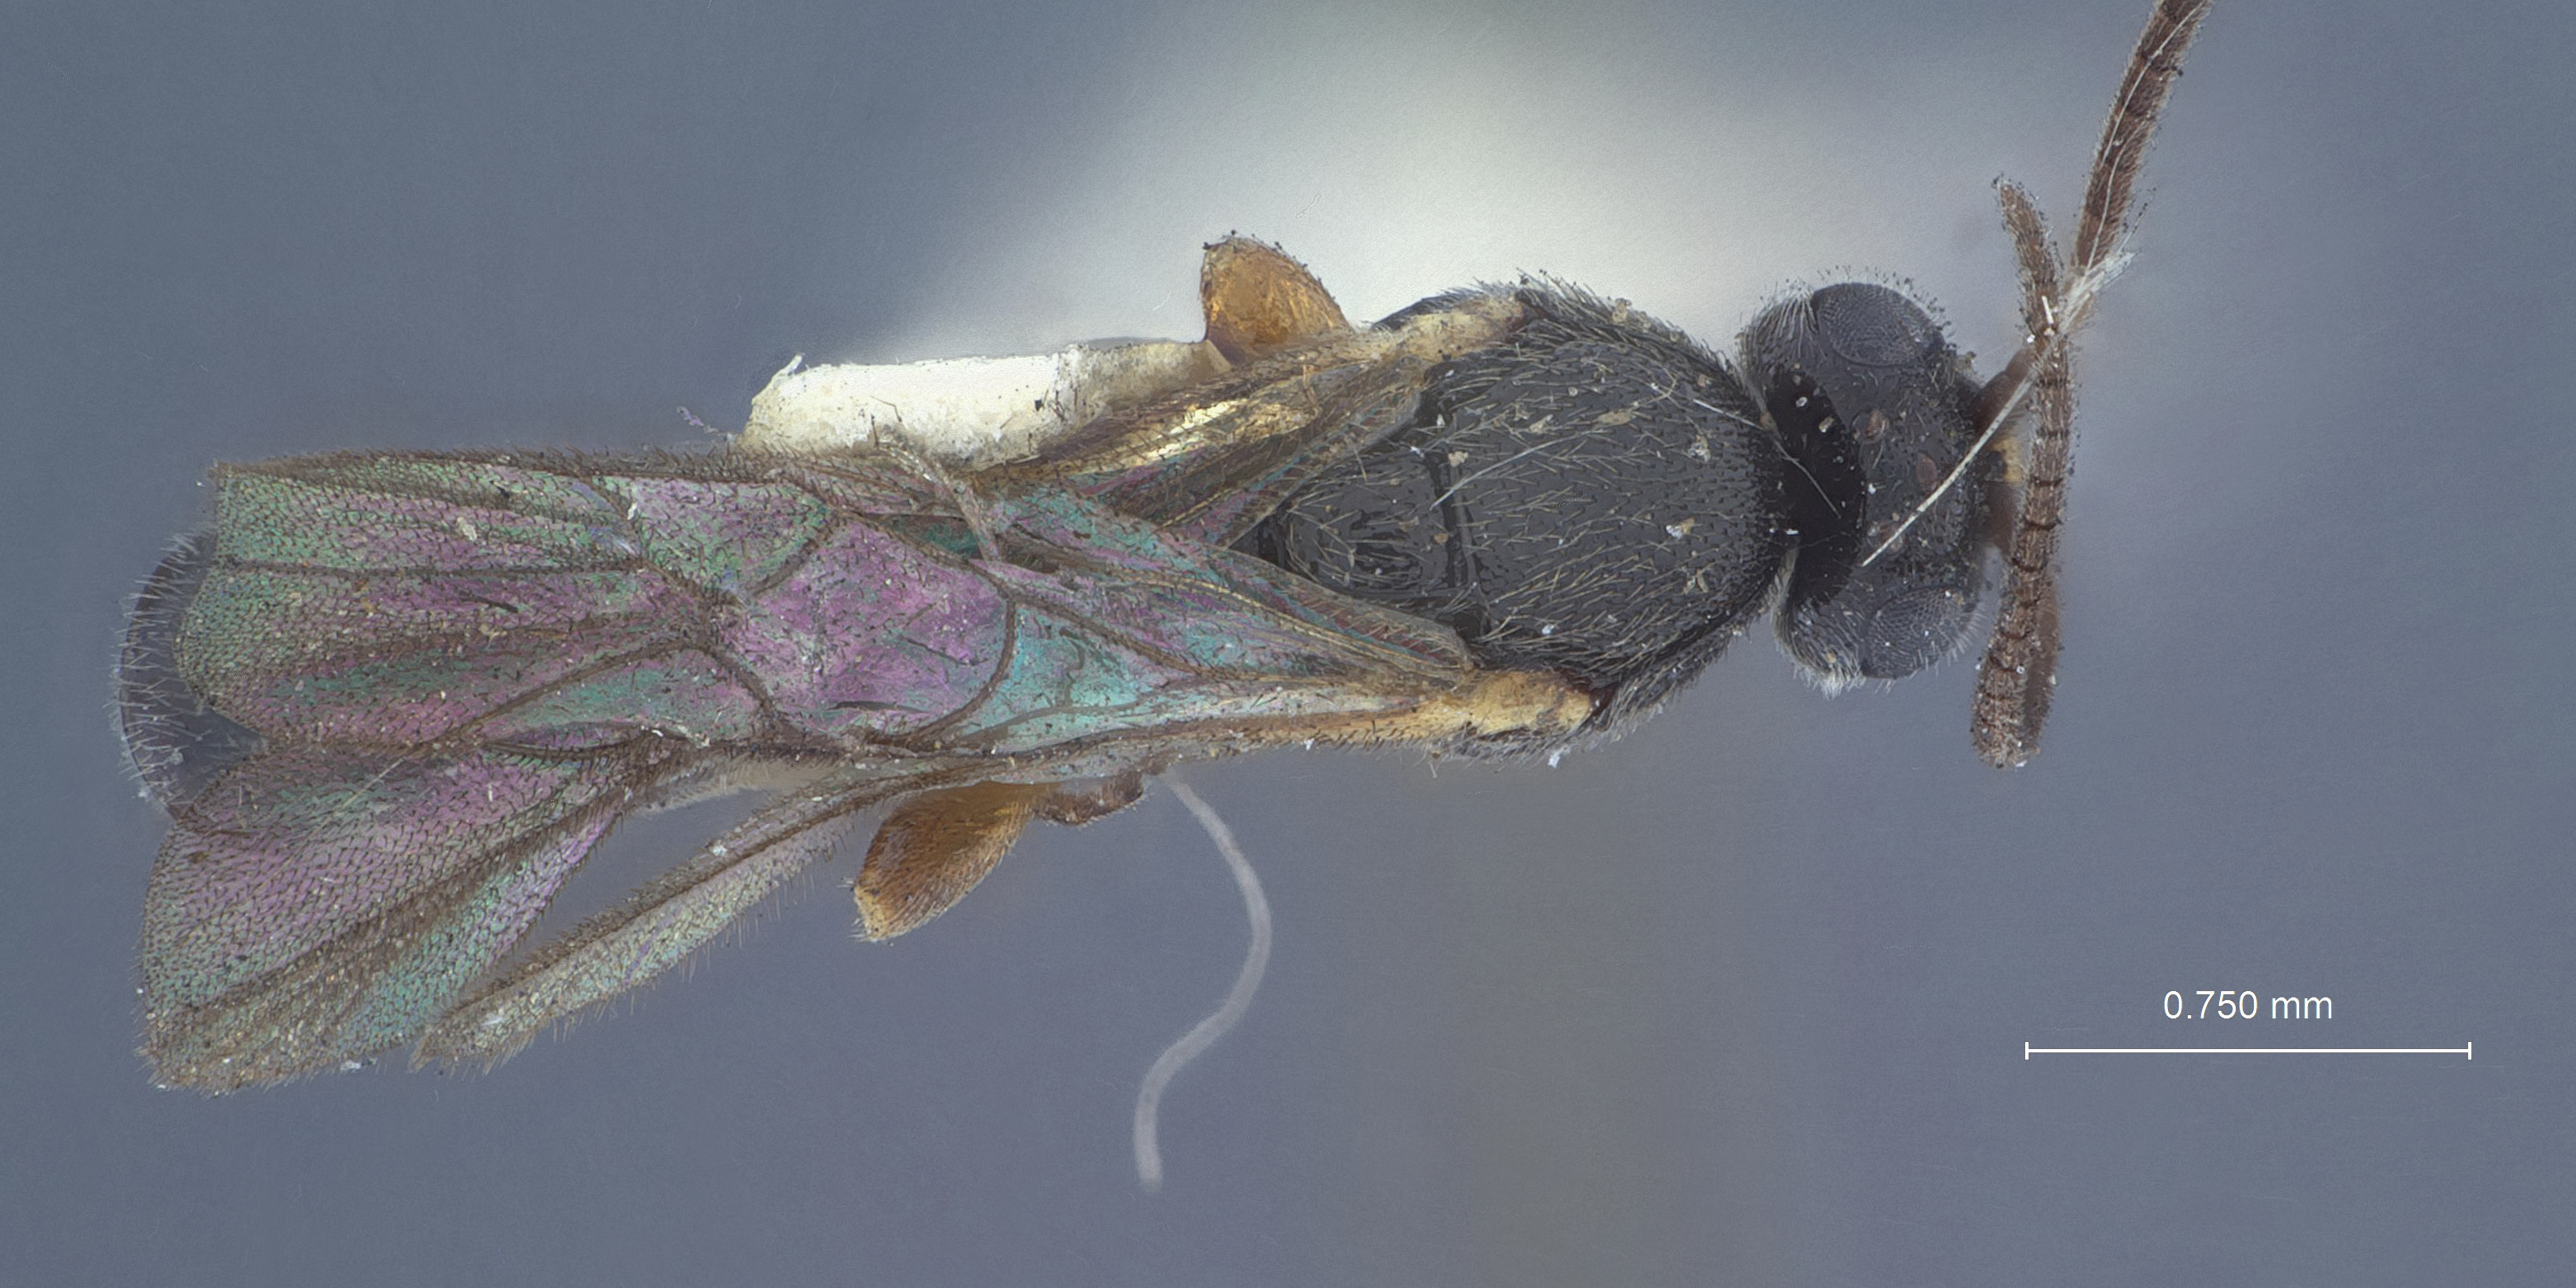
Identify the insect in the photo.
Trieces ciliosus
